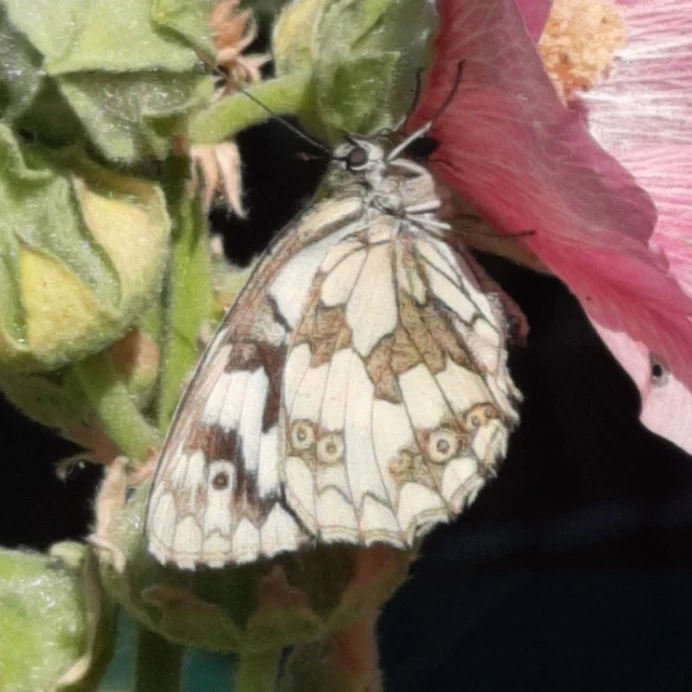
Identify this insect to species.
Melanargia galathea
